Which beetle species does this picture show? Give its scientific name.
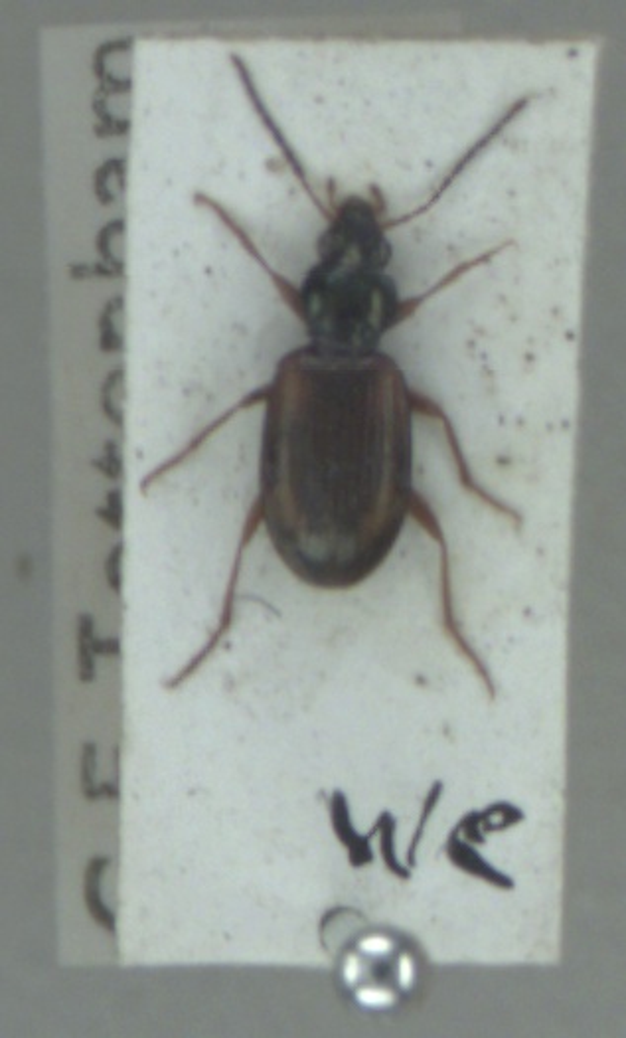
Bembidion tetracolum
